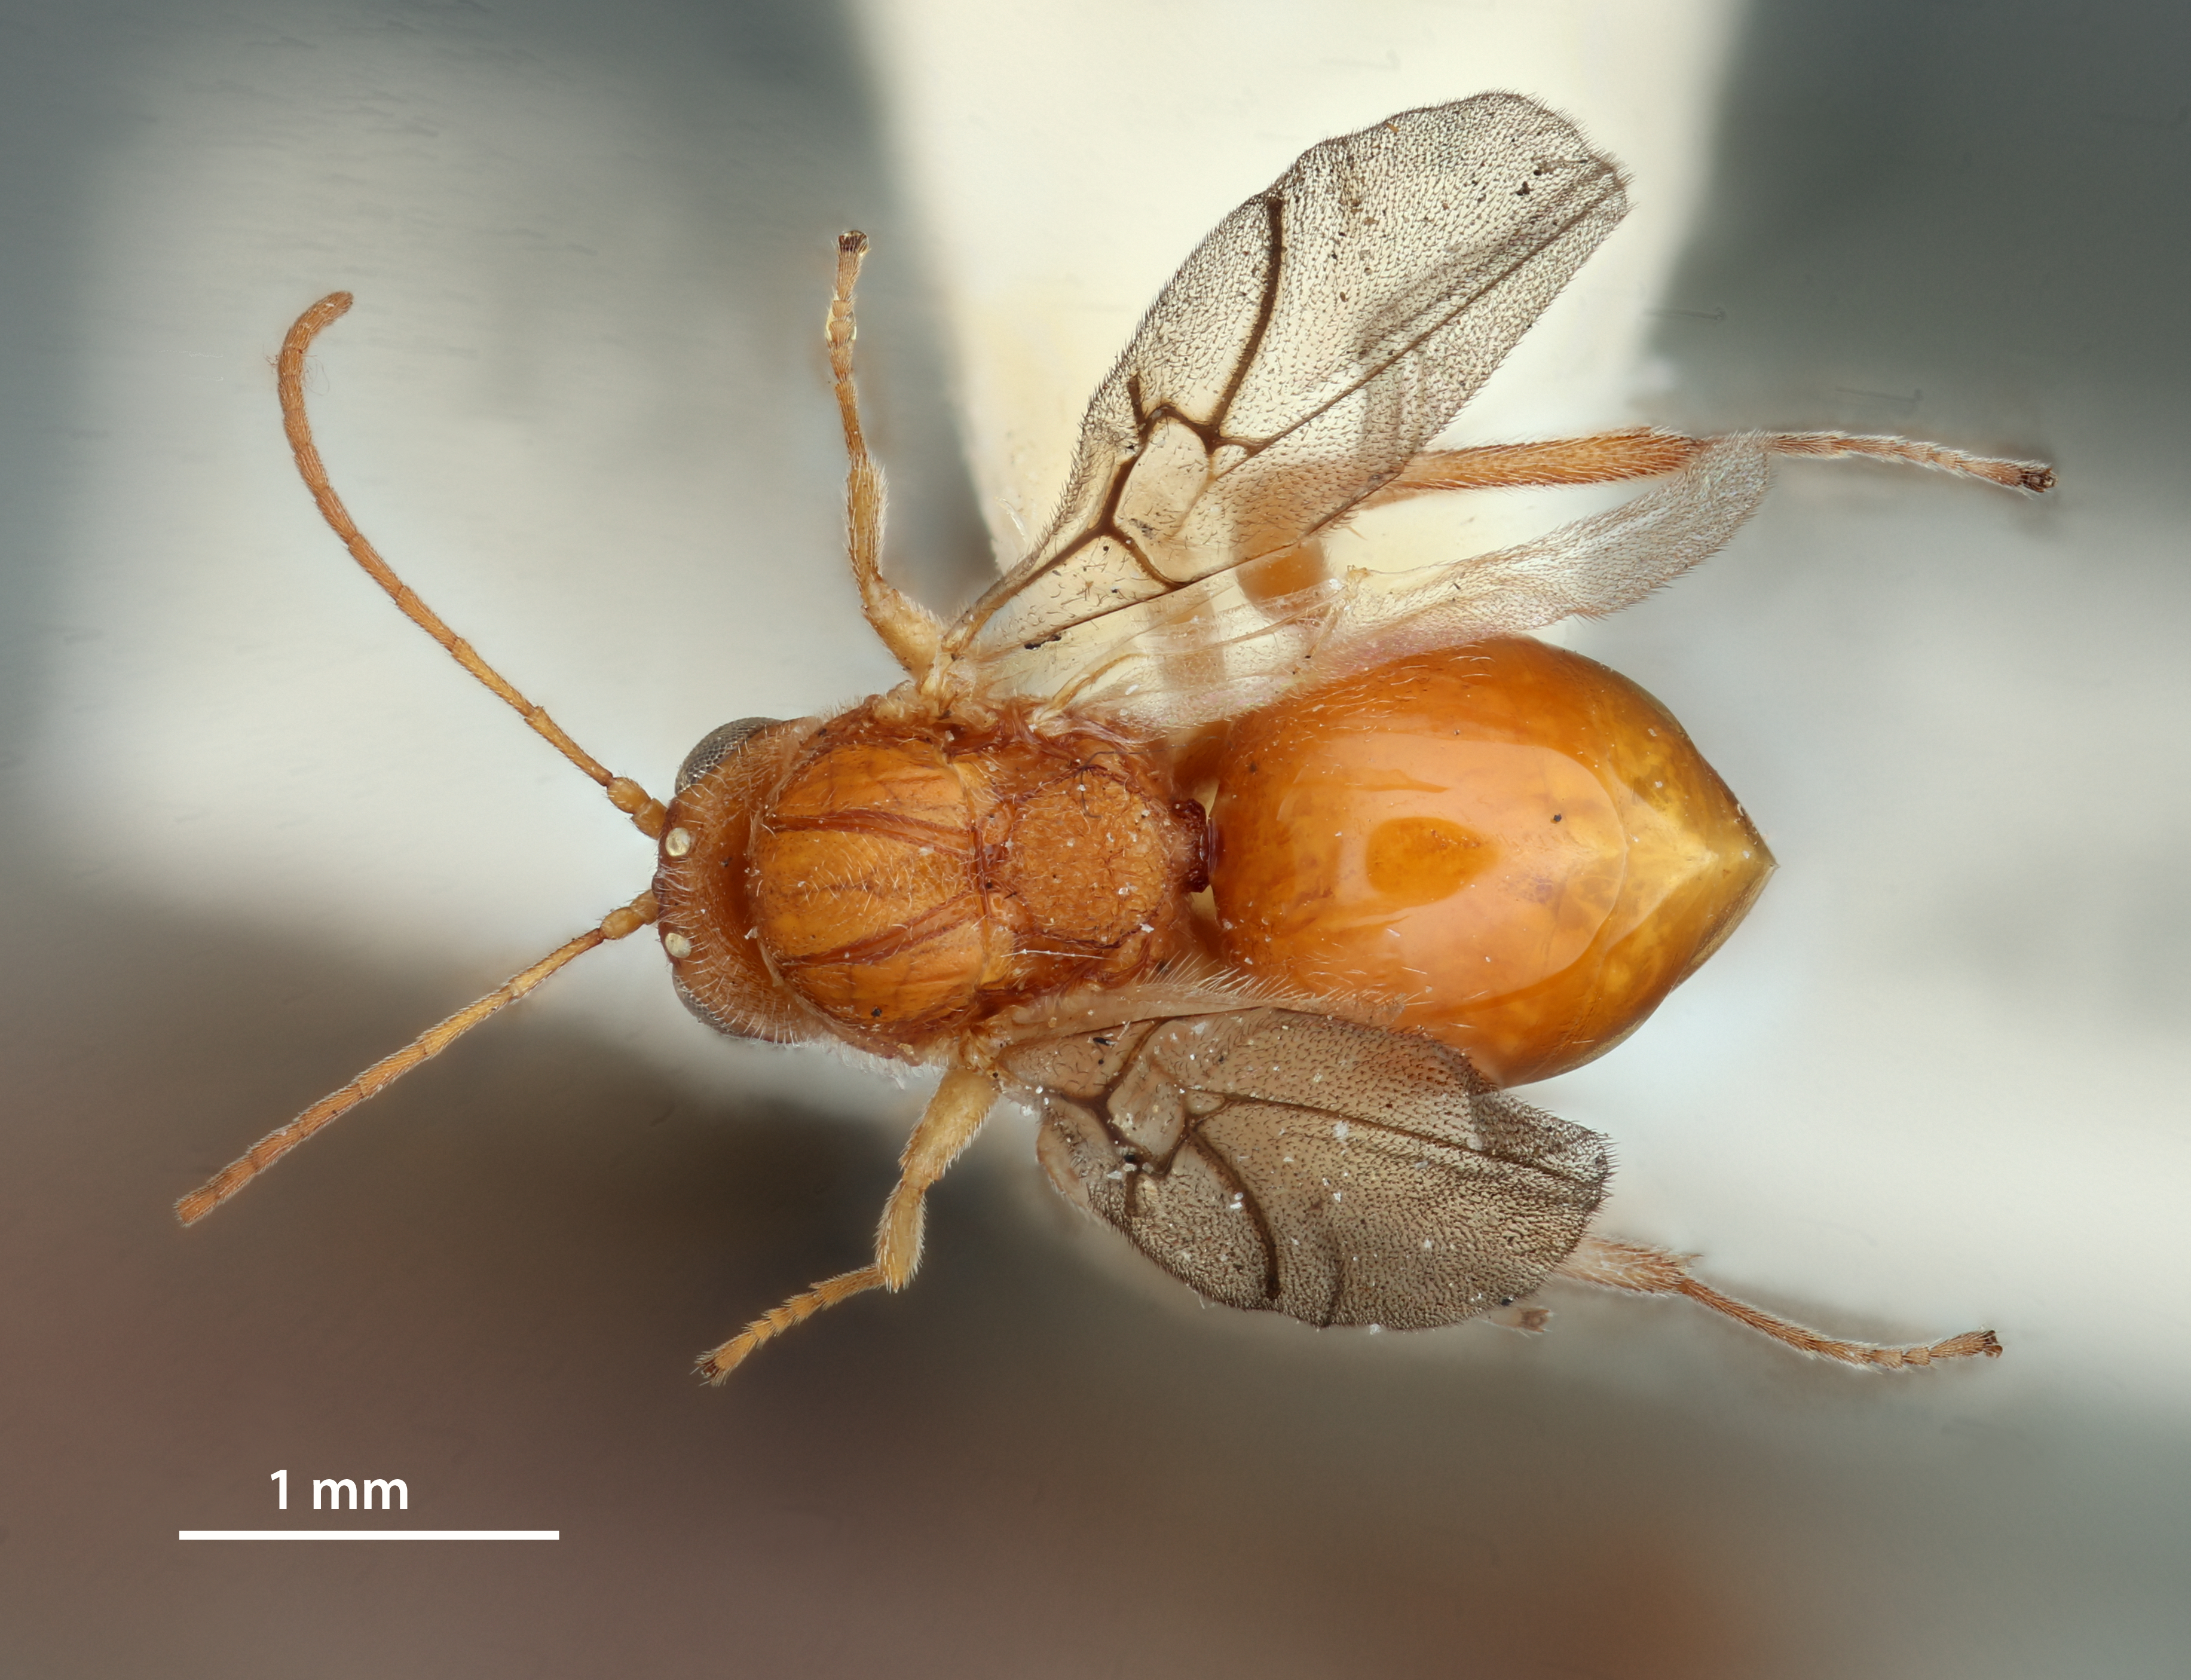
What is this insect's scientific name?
Andricus stramineus
